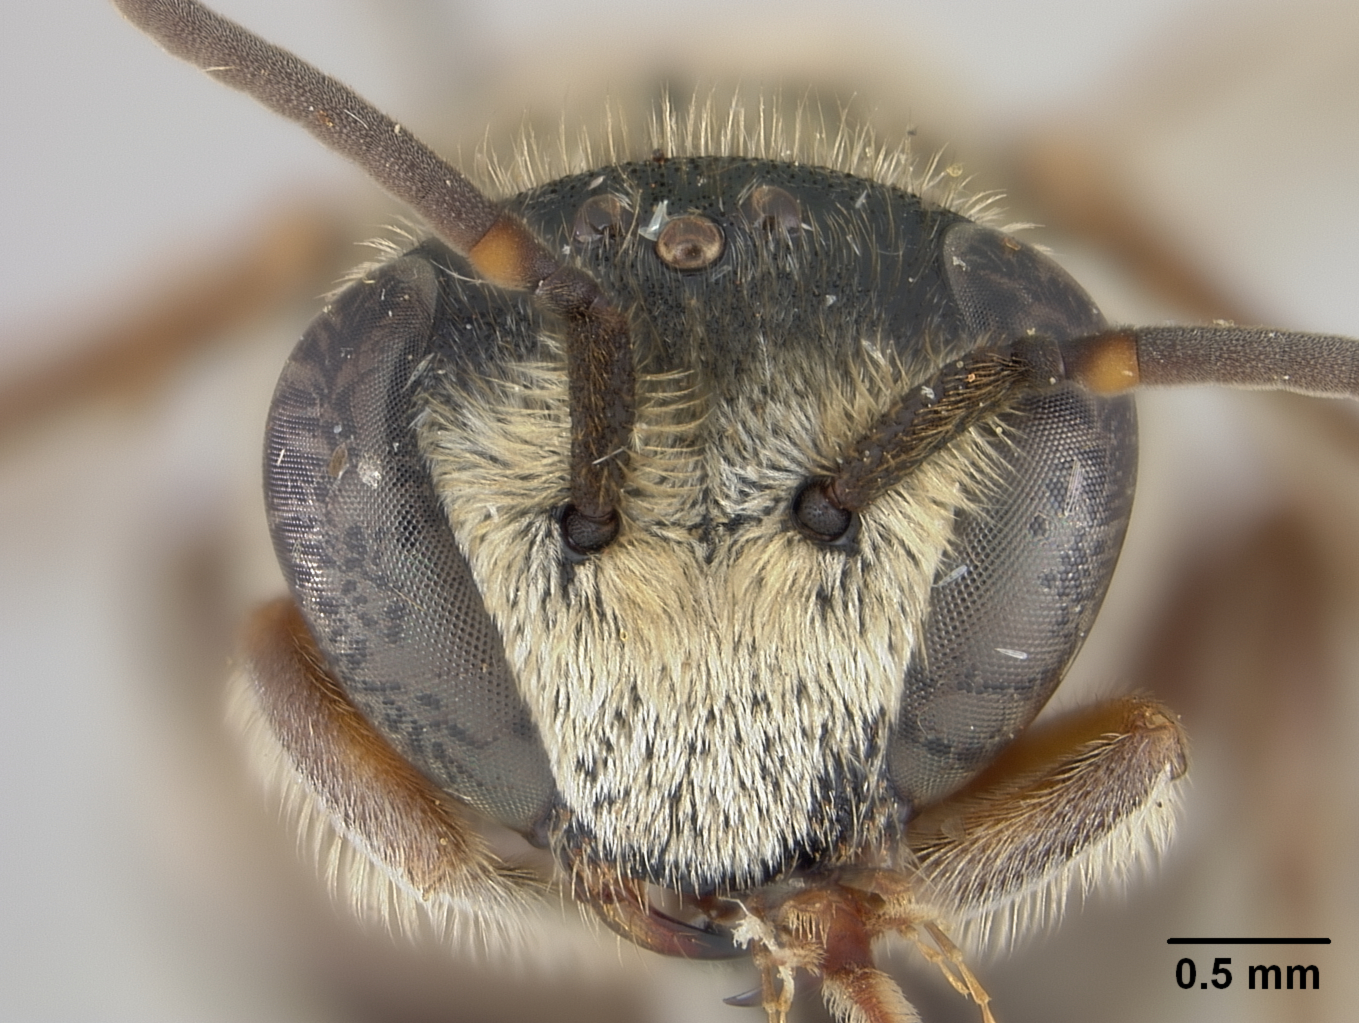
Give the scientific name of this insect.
Nomia scutellata
